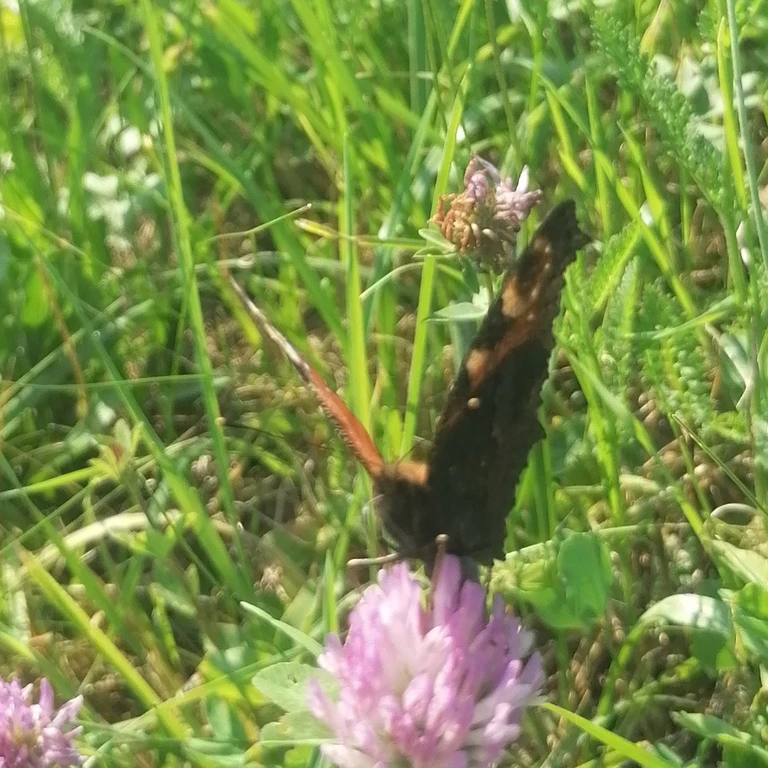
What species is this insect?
Aglais io
